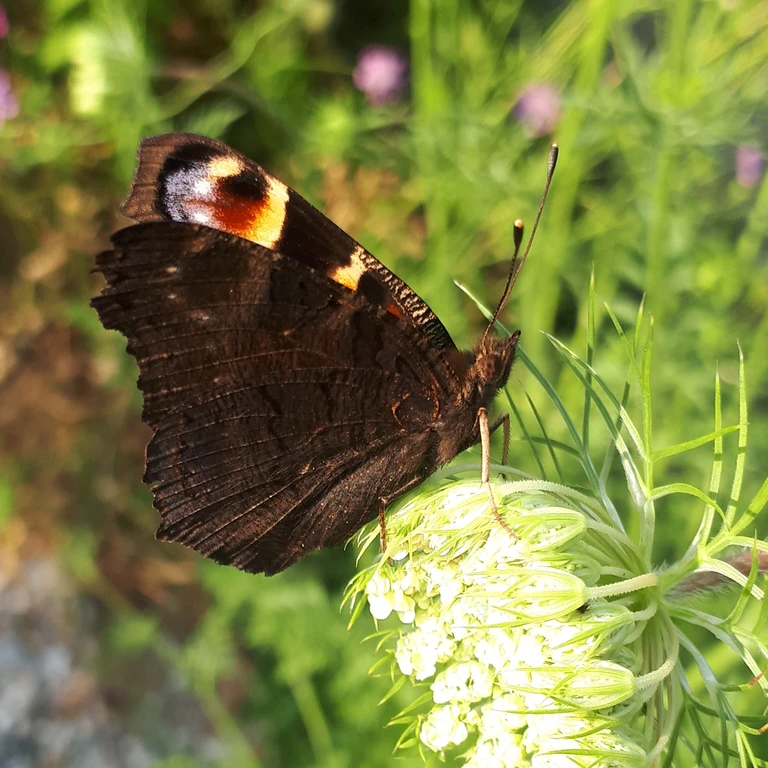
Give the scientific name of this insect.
Aglais io
